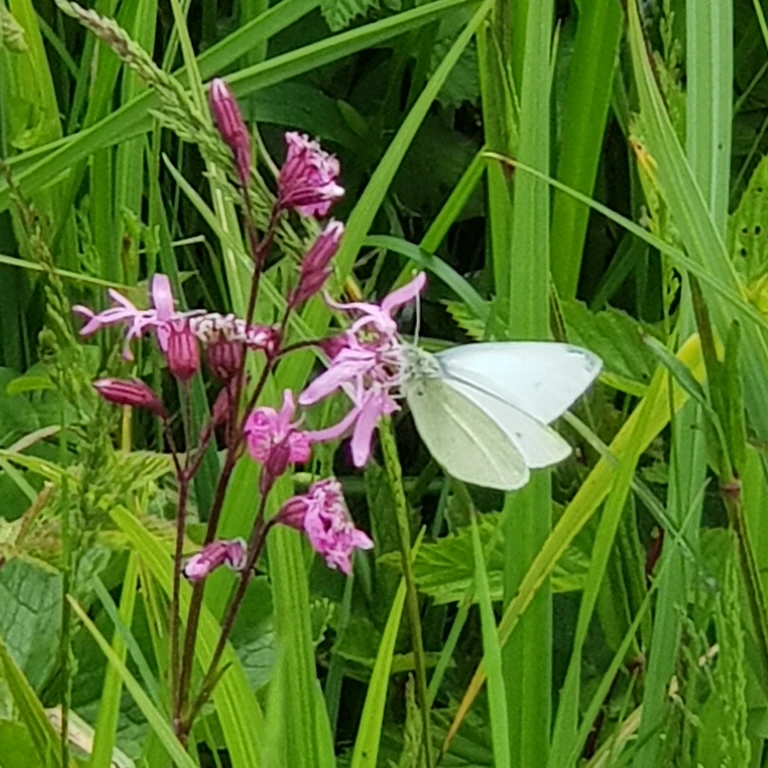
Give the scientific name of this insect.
Pieris rapae
